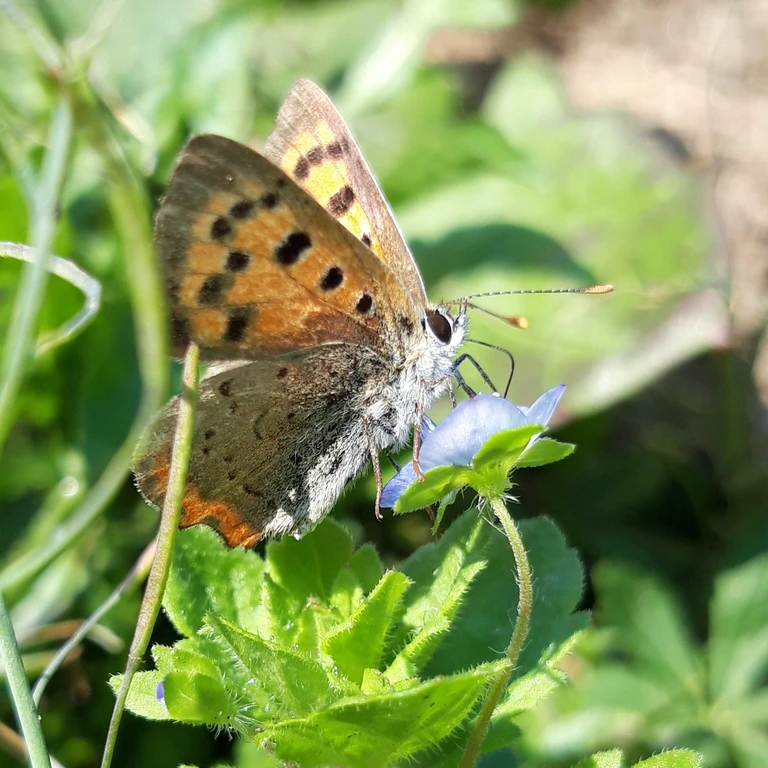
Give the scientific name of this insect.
Lycaena phlaeas
